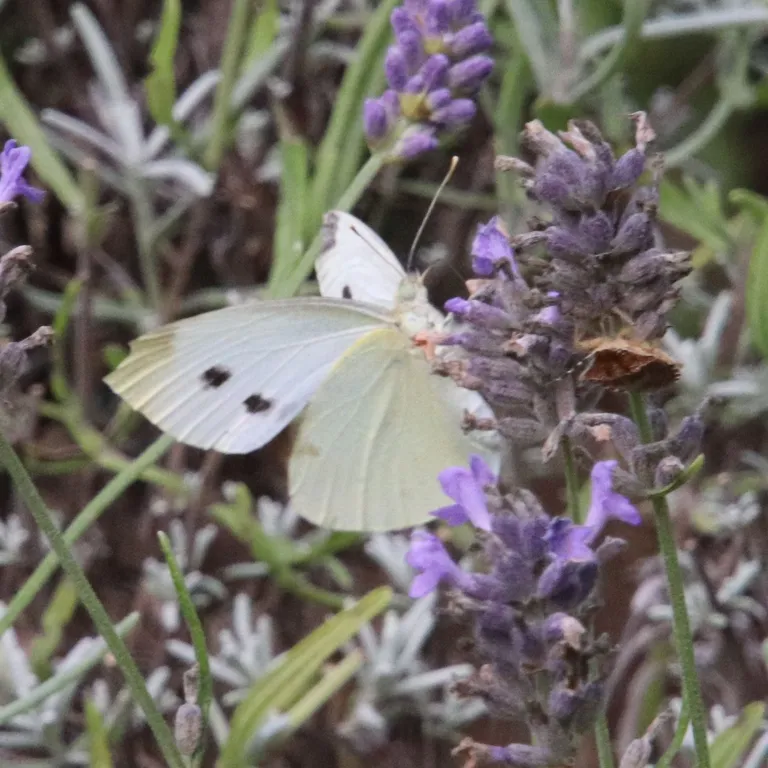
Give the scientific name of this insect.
Pieris rapae
